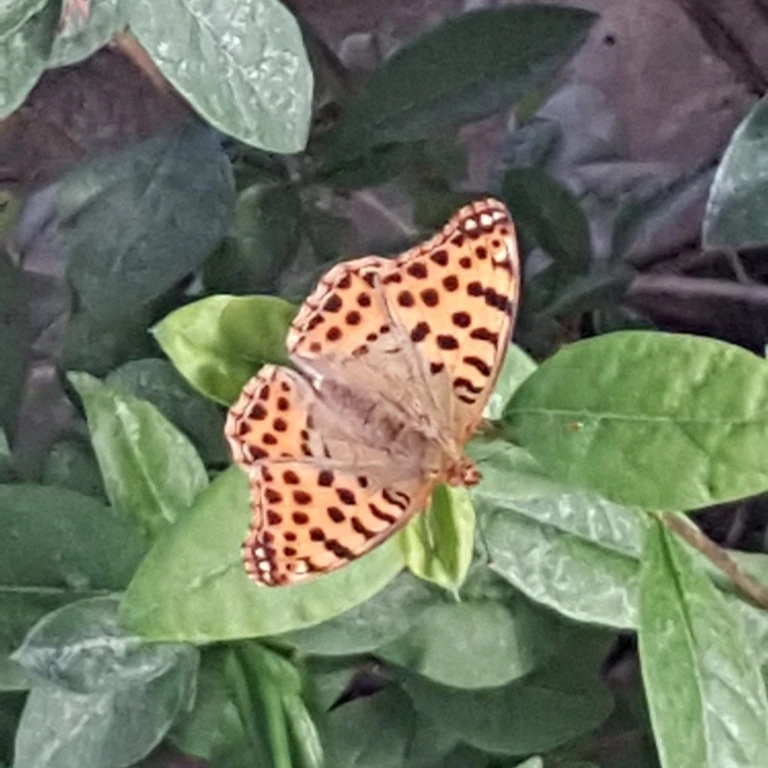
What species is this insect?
Issoria lathonia
